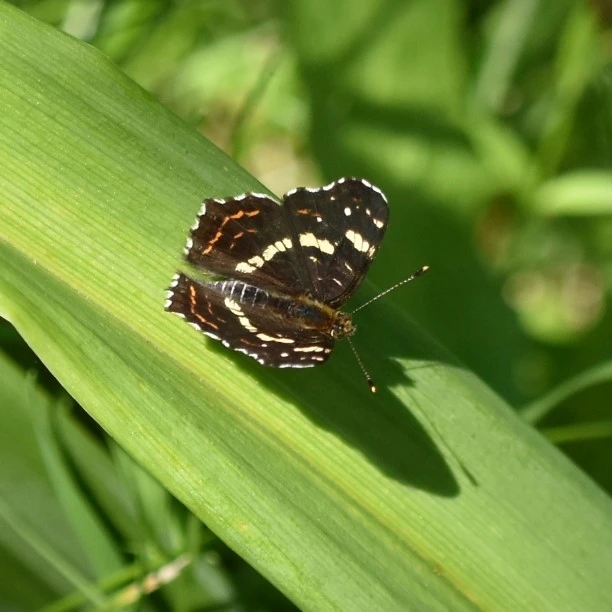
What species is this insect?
Araschnia levana
